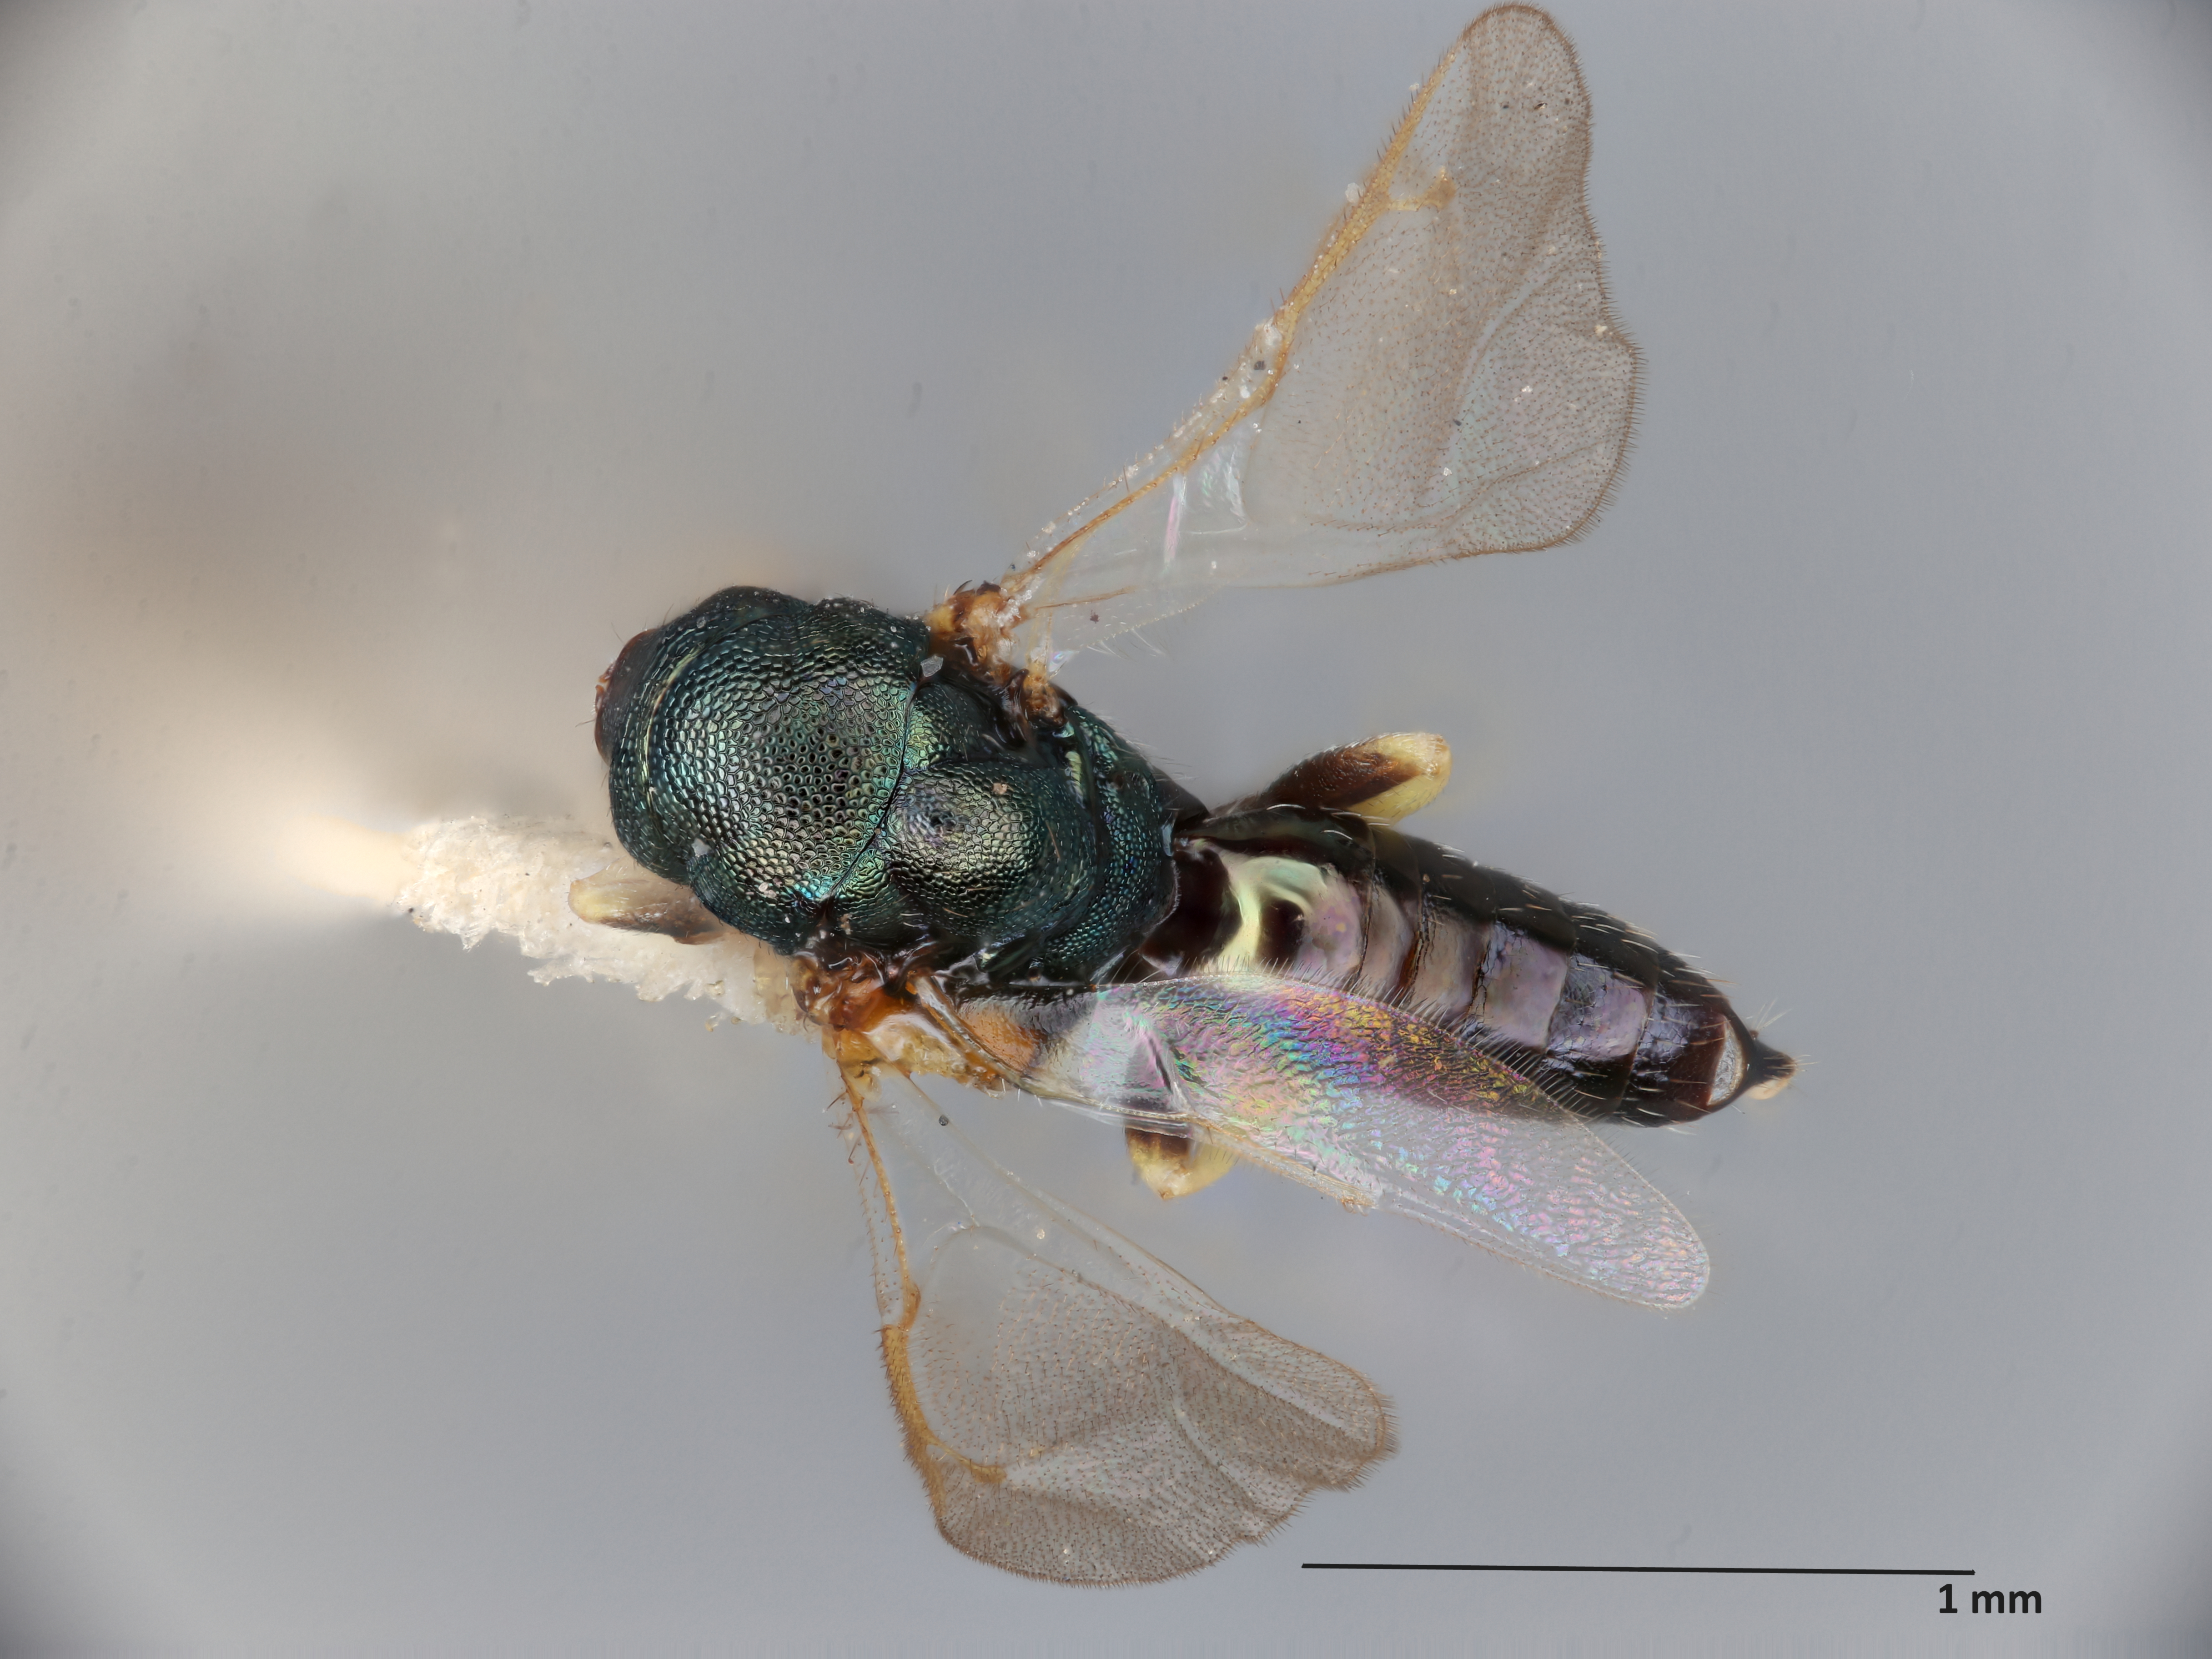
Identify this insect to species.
Merisus harmolitae
